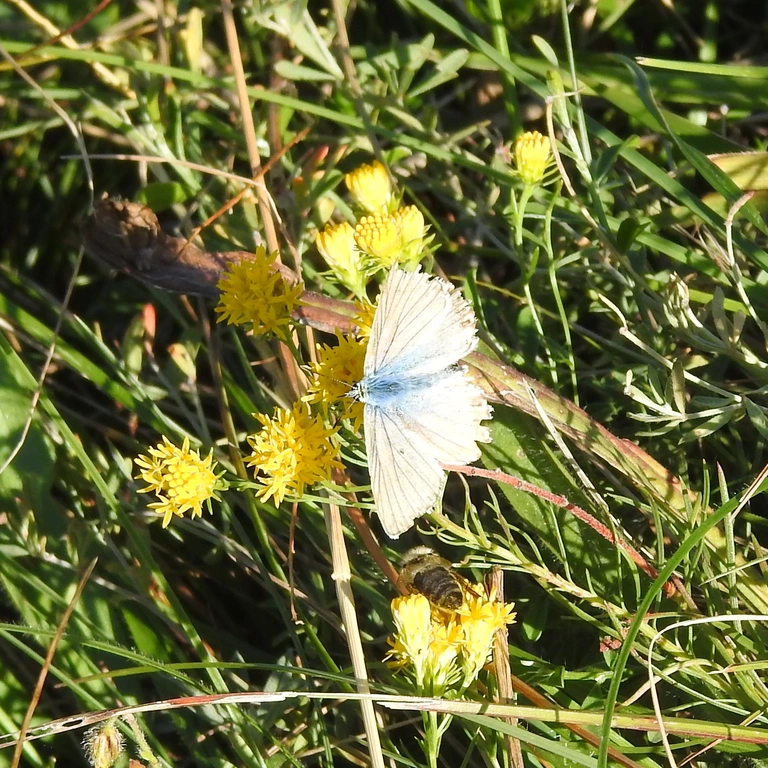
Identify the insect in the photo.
Lysandra coridon
